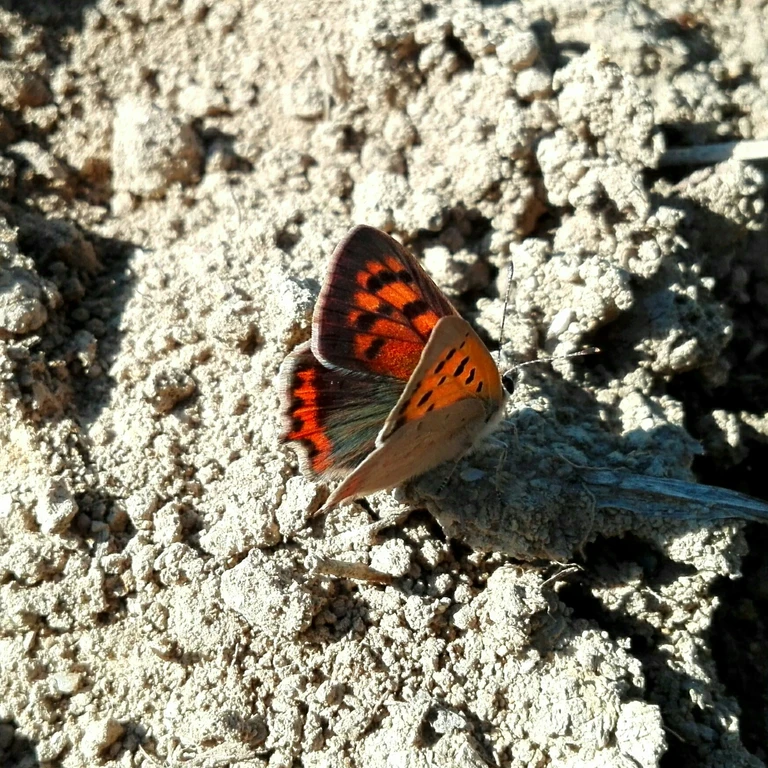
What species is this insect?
Lycaena phlaeas
